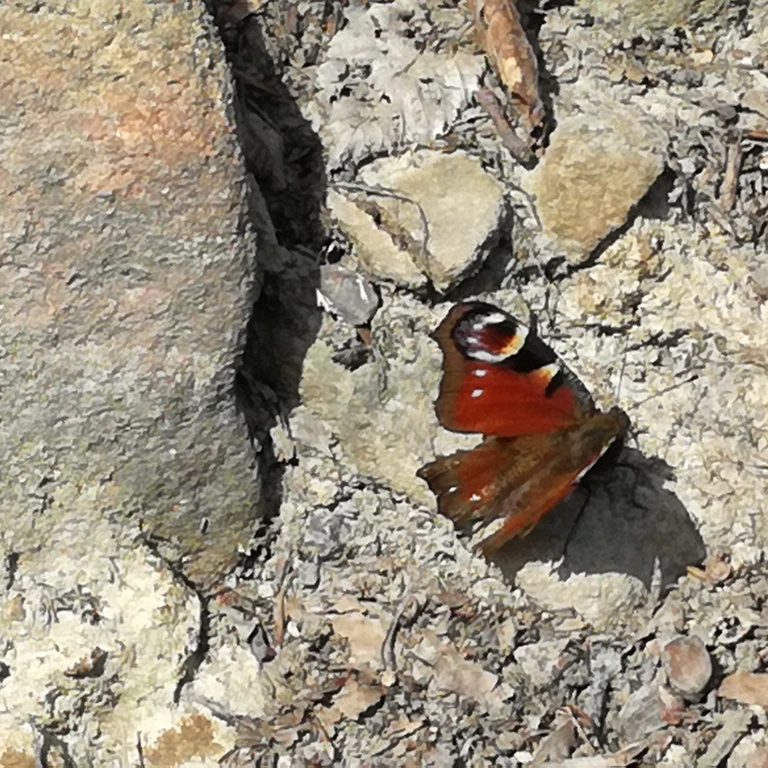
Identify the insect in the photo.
Aglais io
